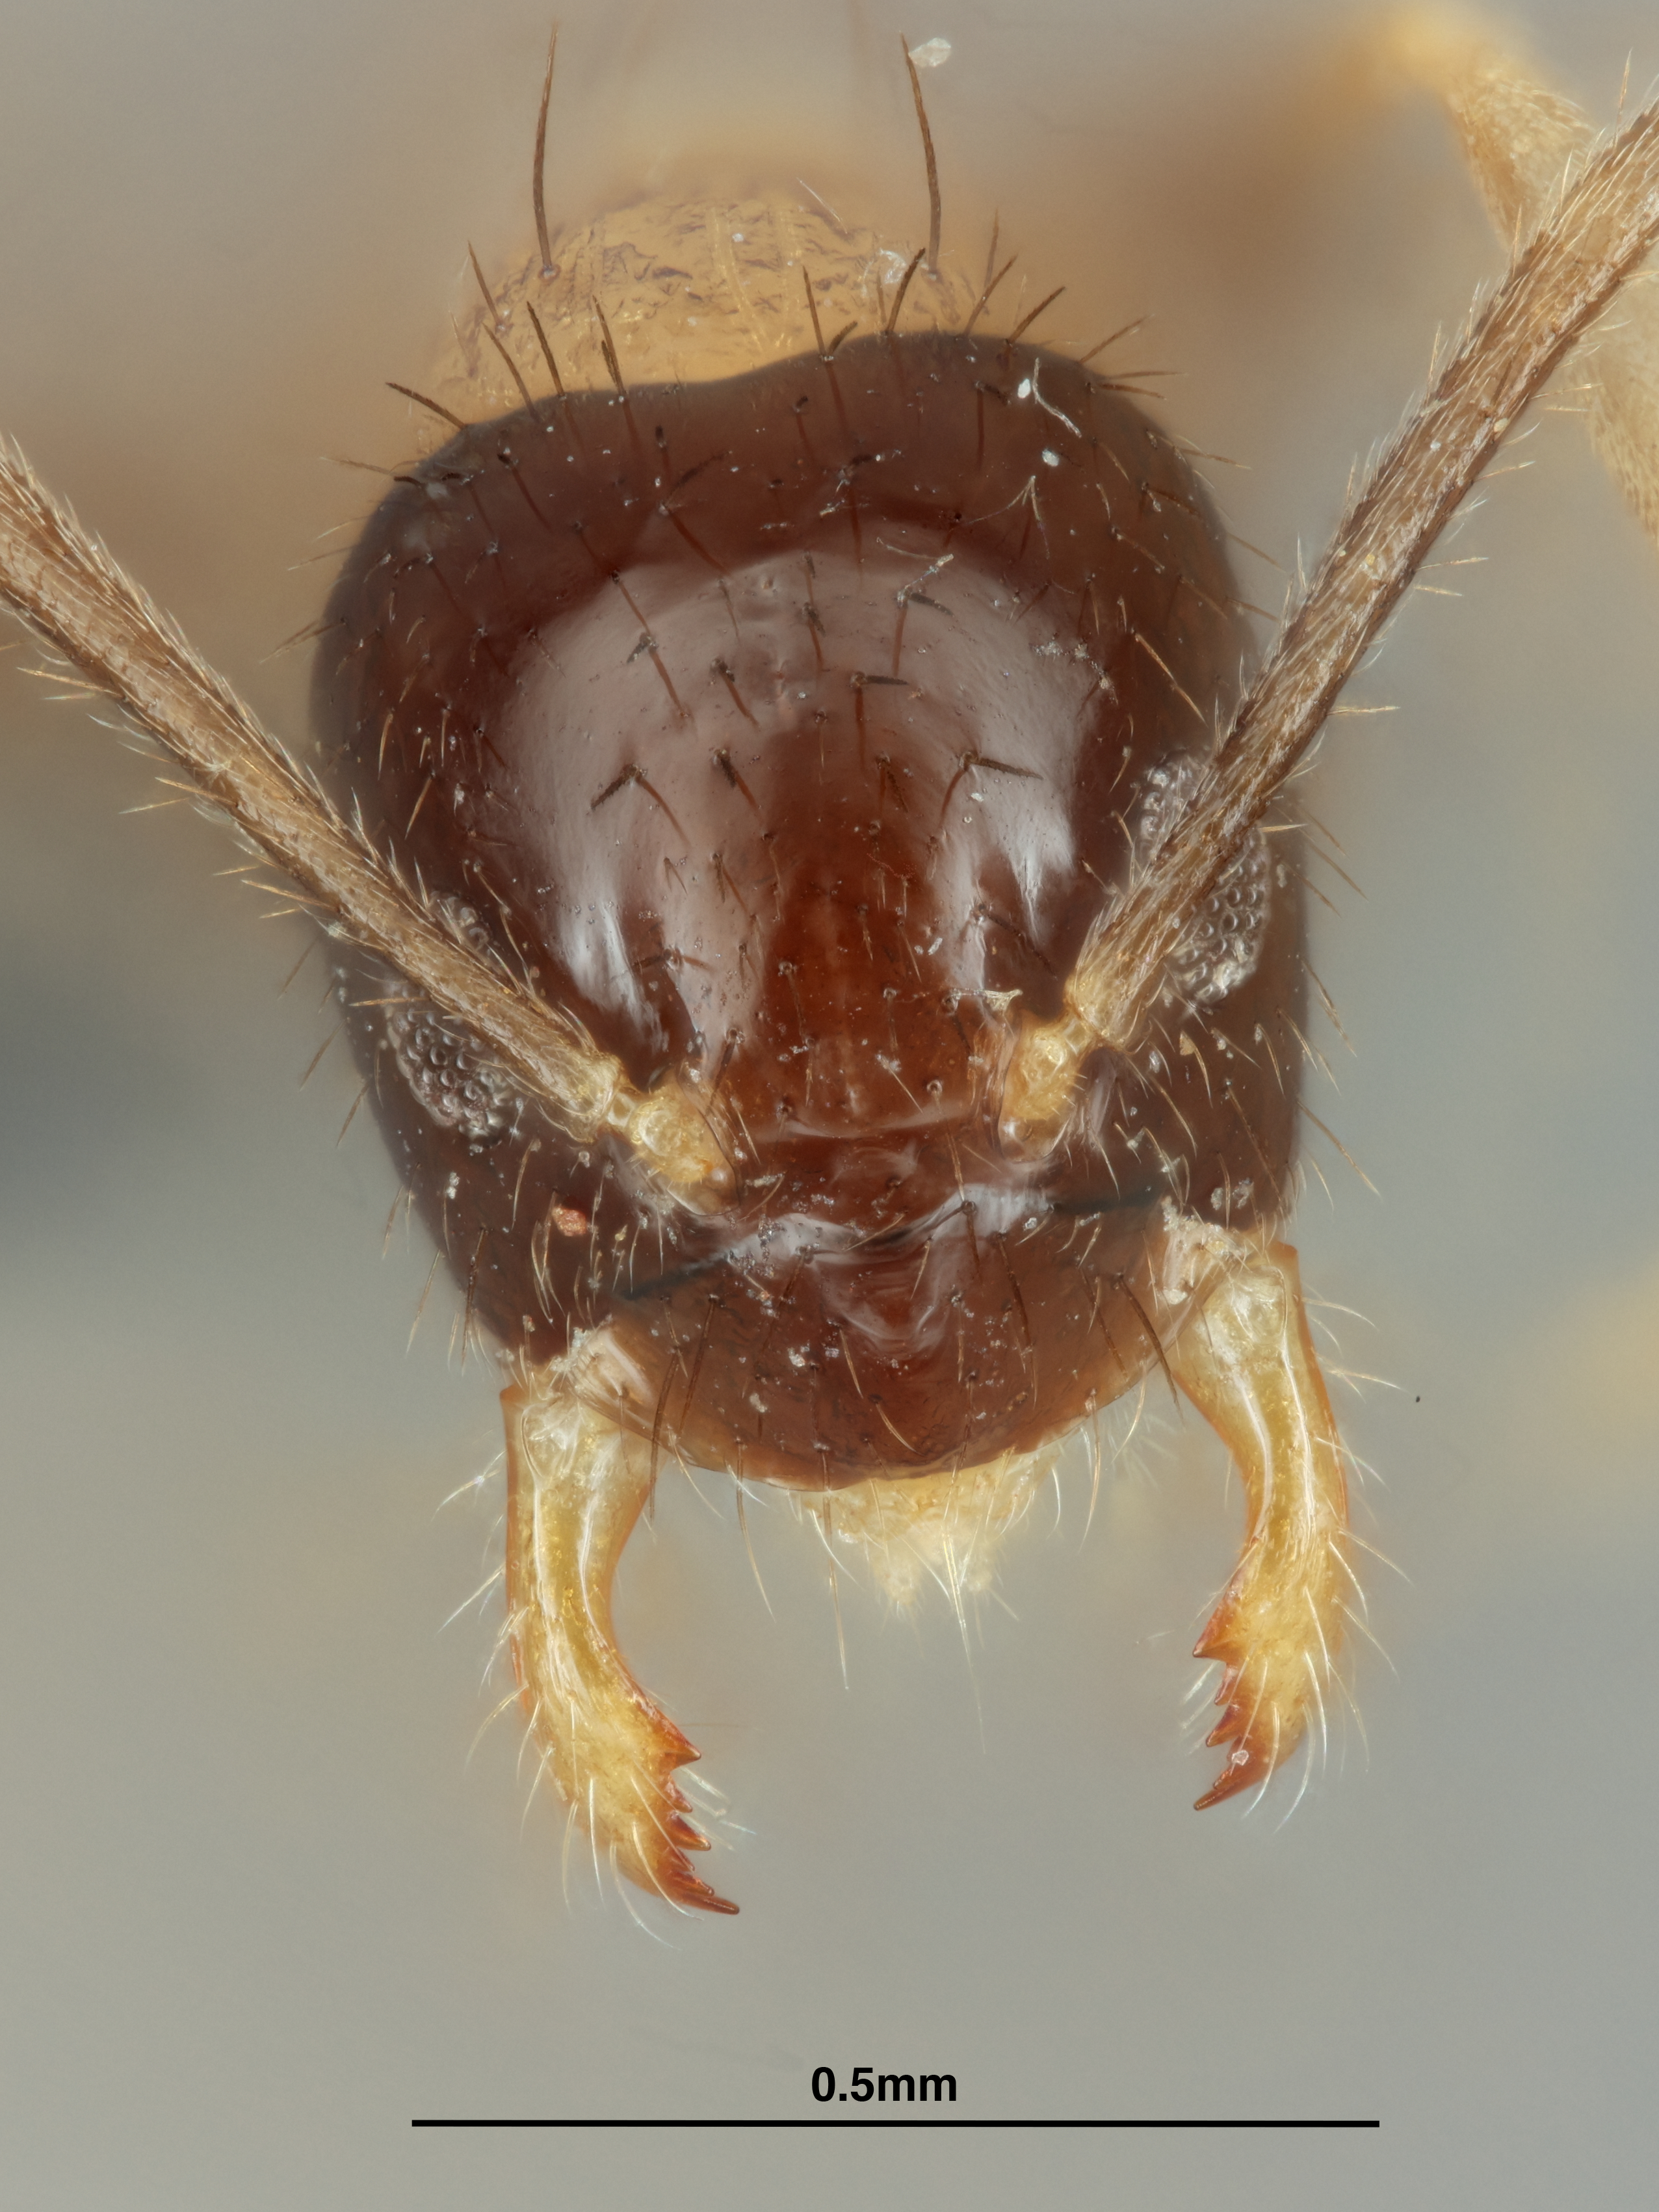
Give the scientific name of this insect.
Nylanderia disatra
